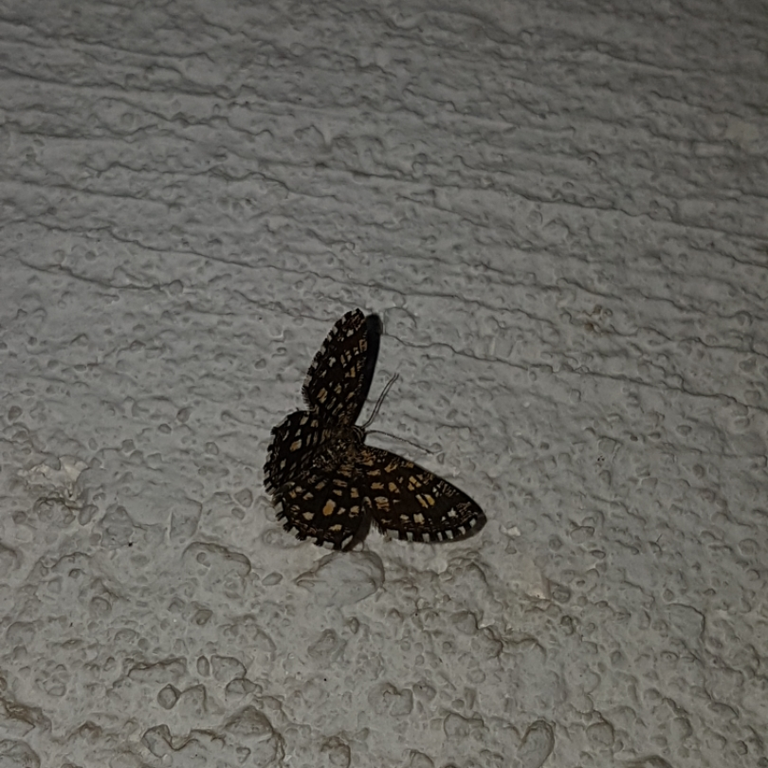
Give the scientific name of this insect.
Chiasmia clathrata
